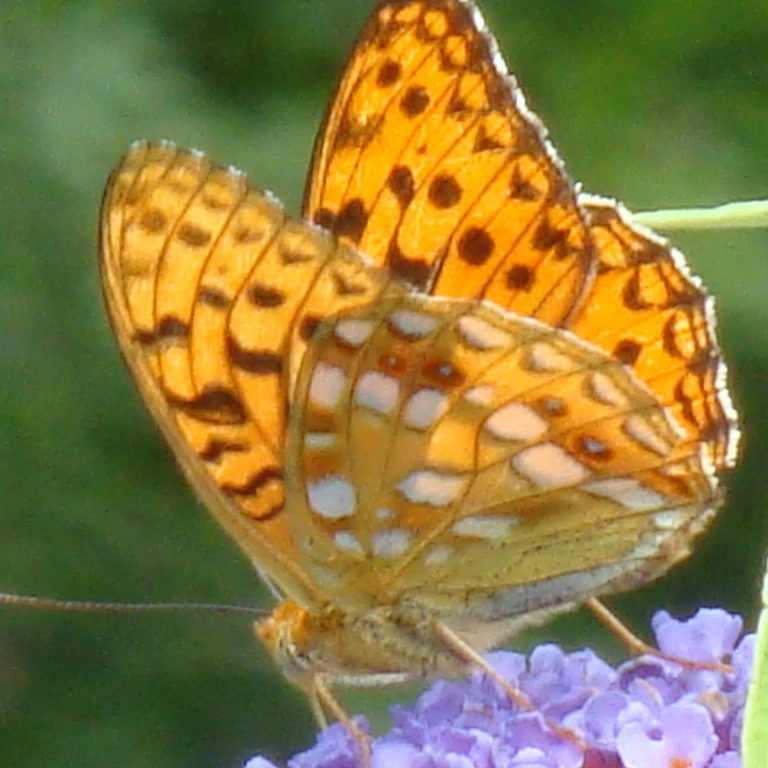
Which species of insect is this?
Fabriciana adippe
